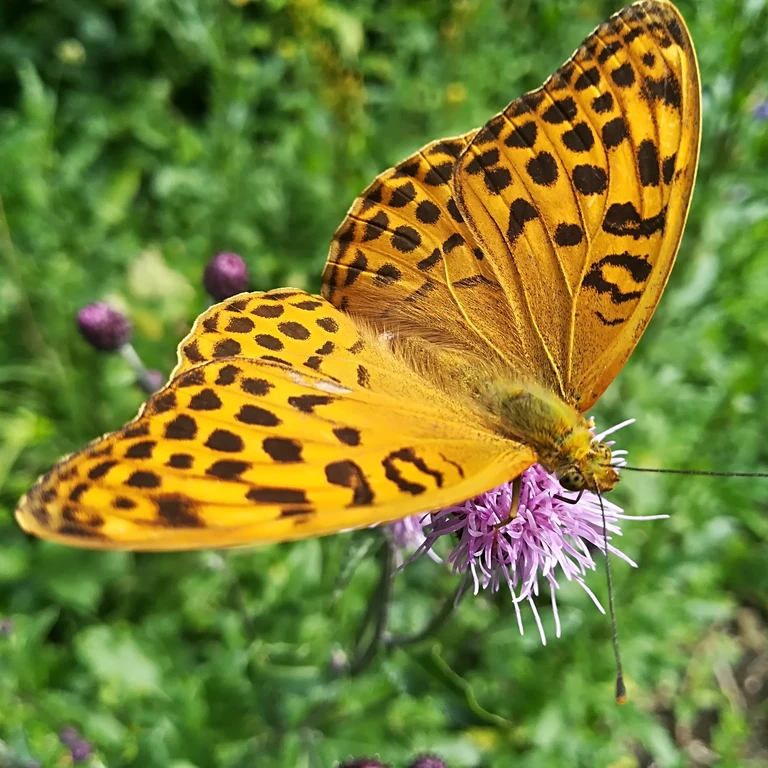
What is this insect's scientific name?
Argynnis paphia
